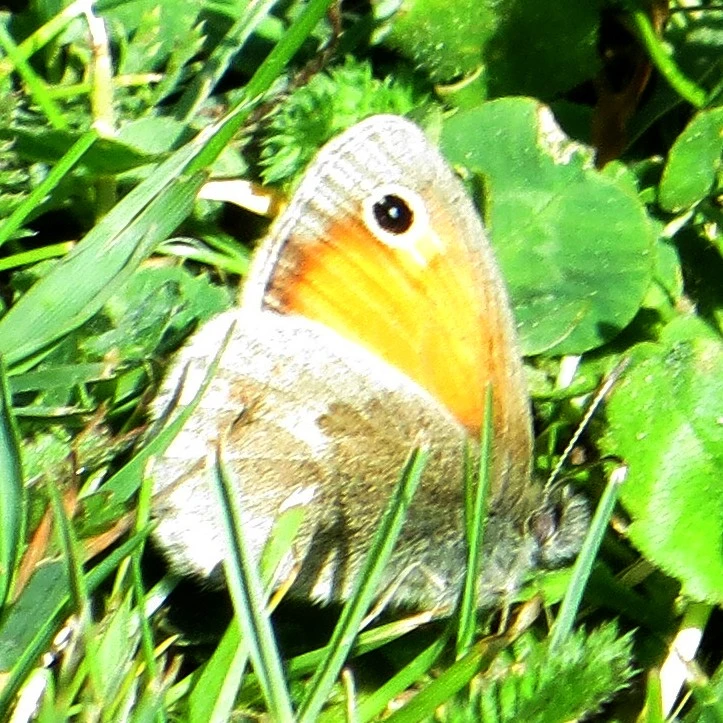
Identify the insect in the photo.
Coenonympha pamphilus
